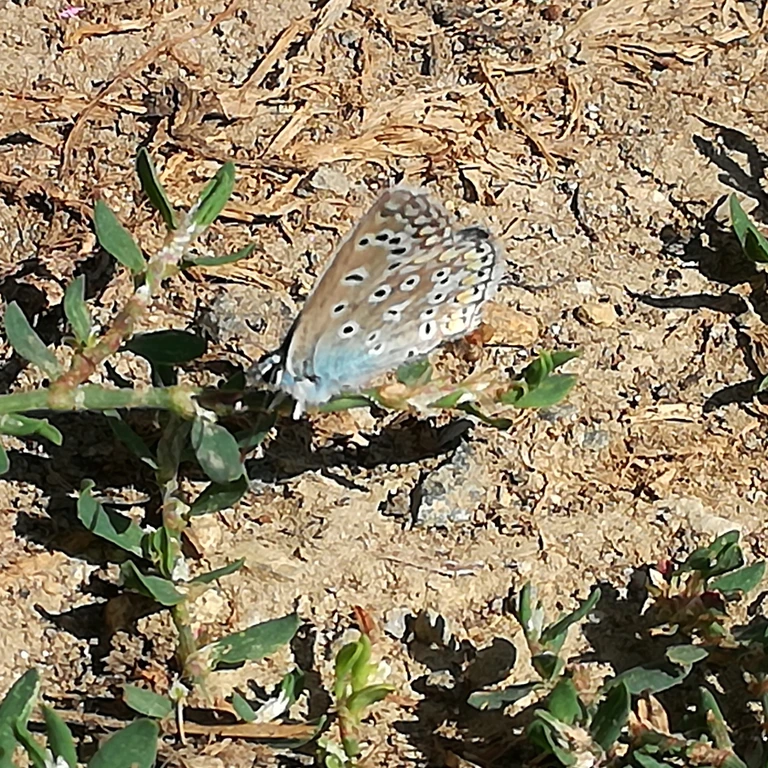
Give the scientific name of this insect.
Polyommatus icarus
